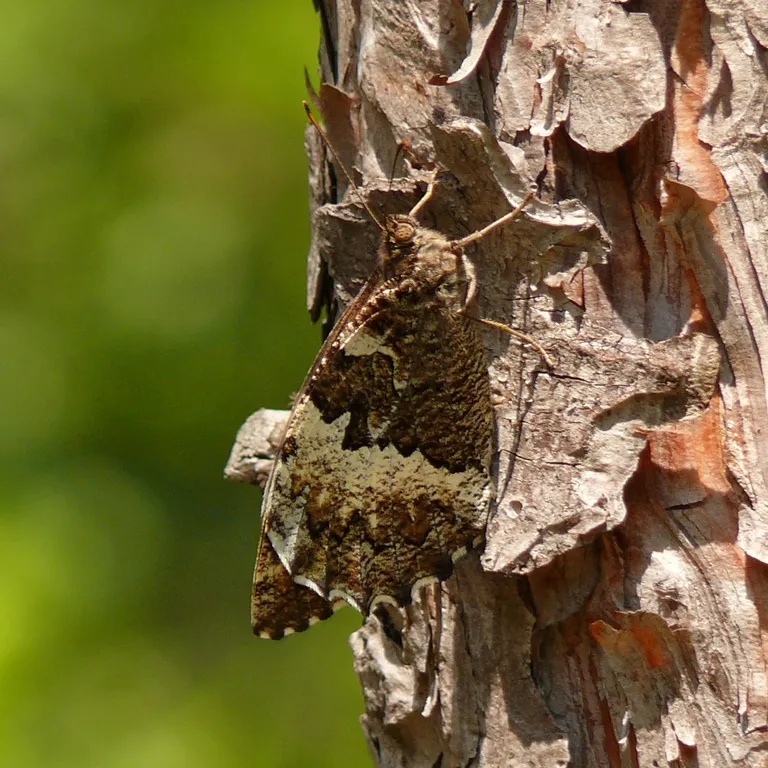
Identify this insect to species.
Brintesia circe
